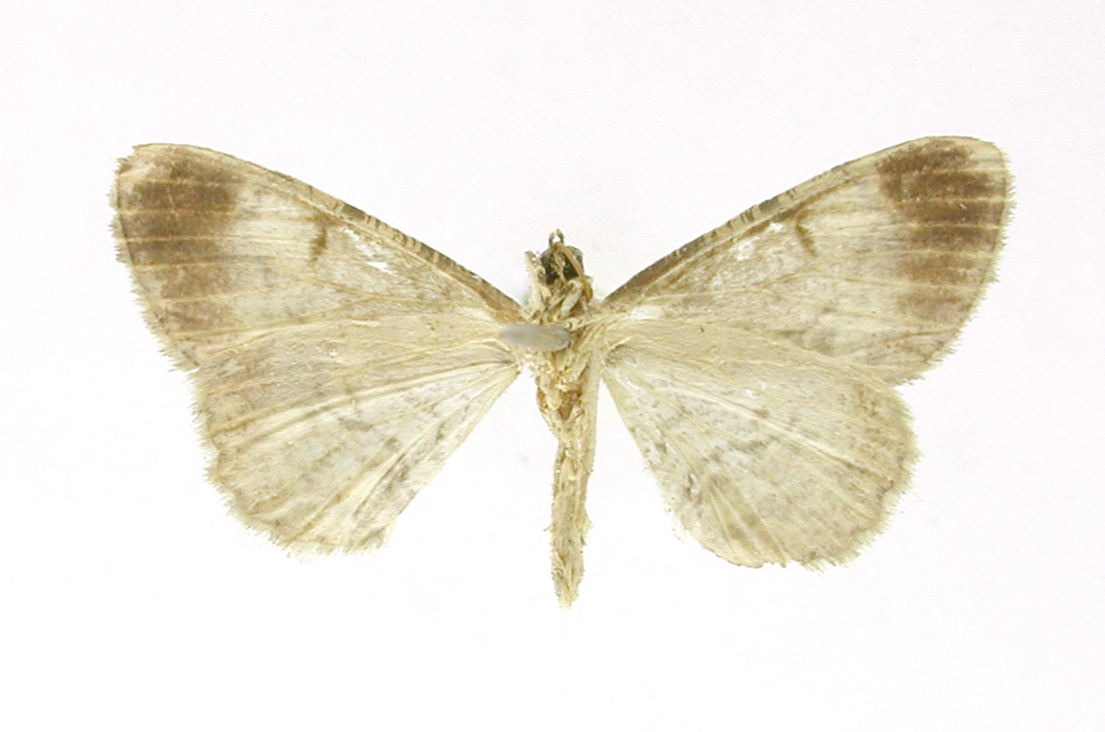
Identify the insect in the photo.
Physocleora inangulata
